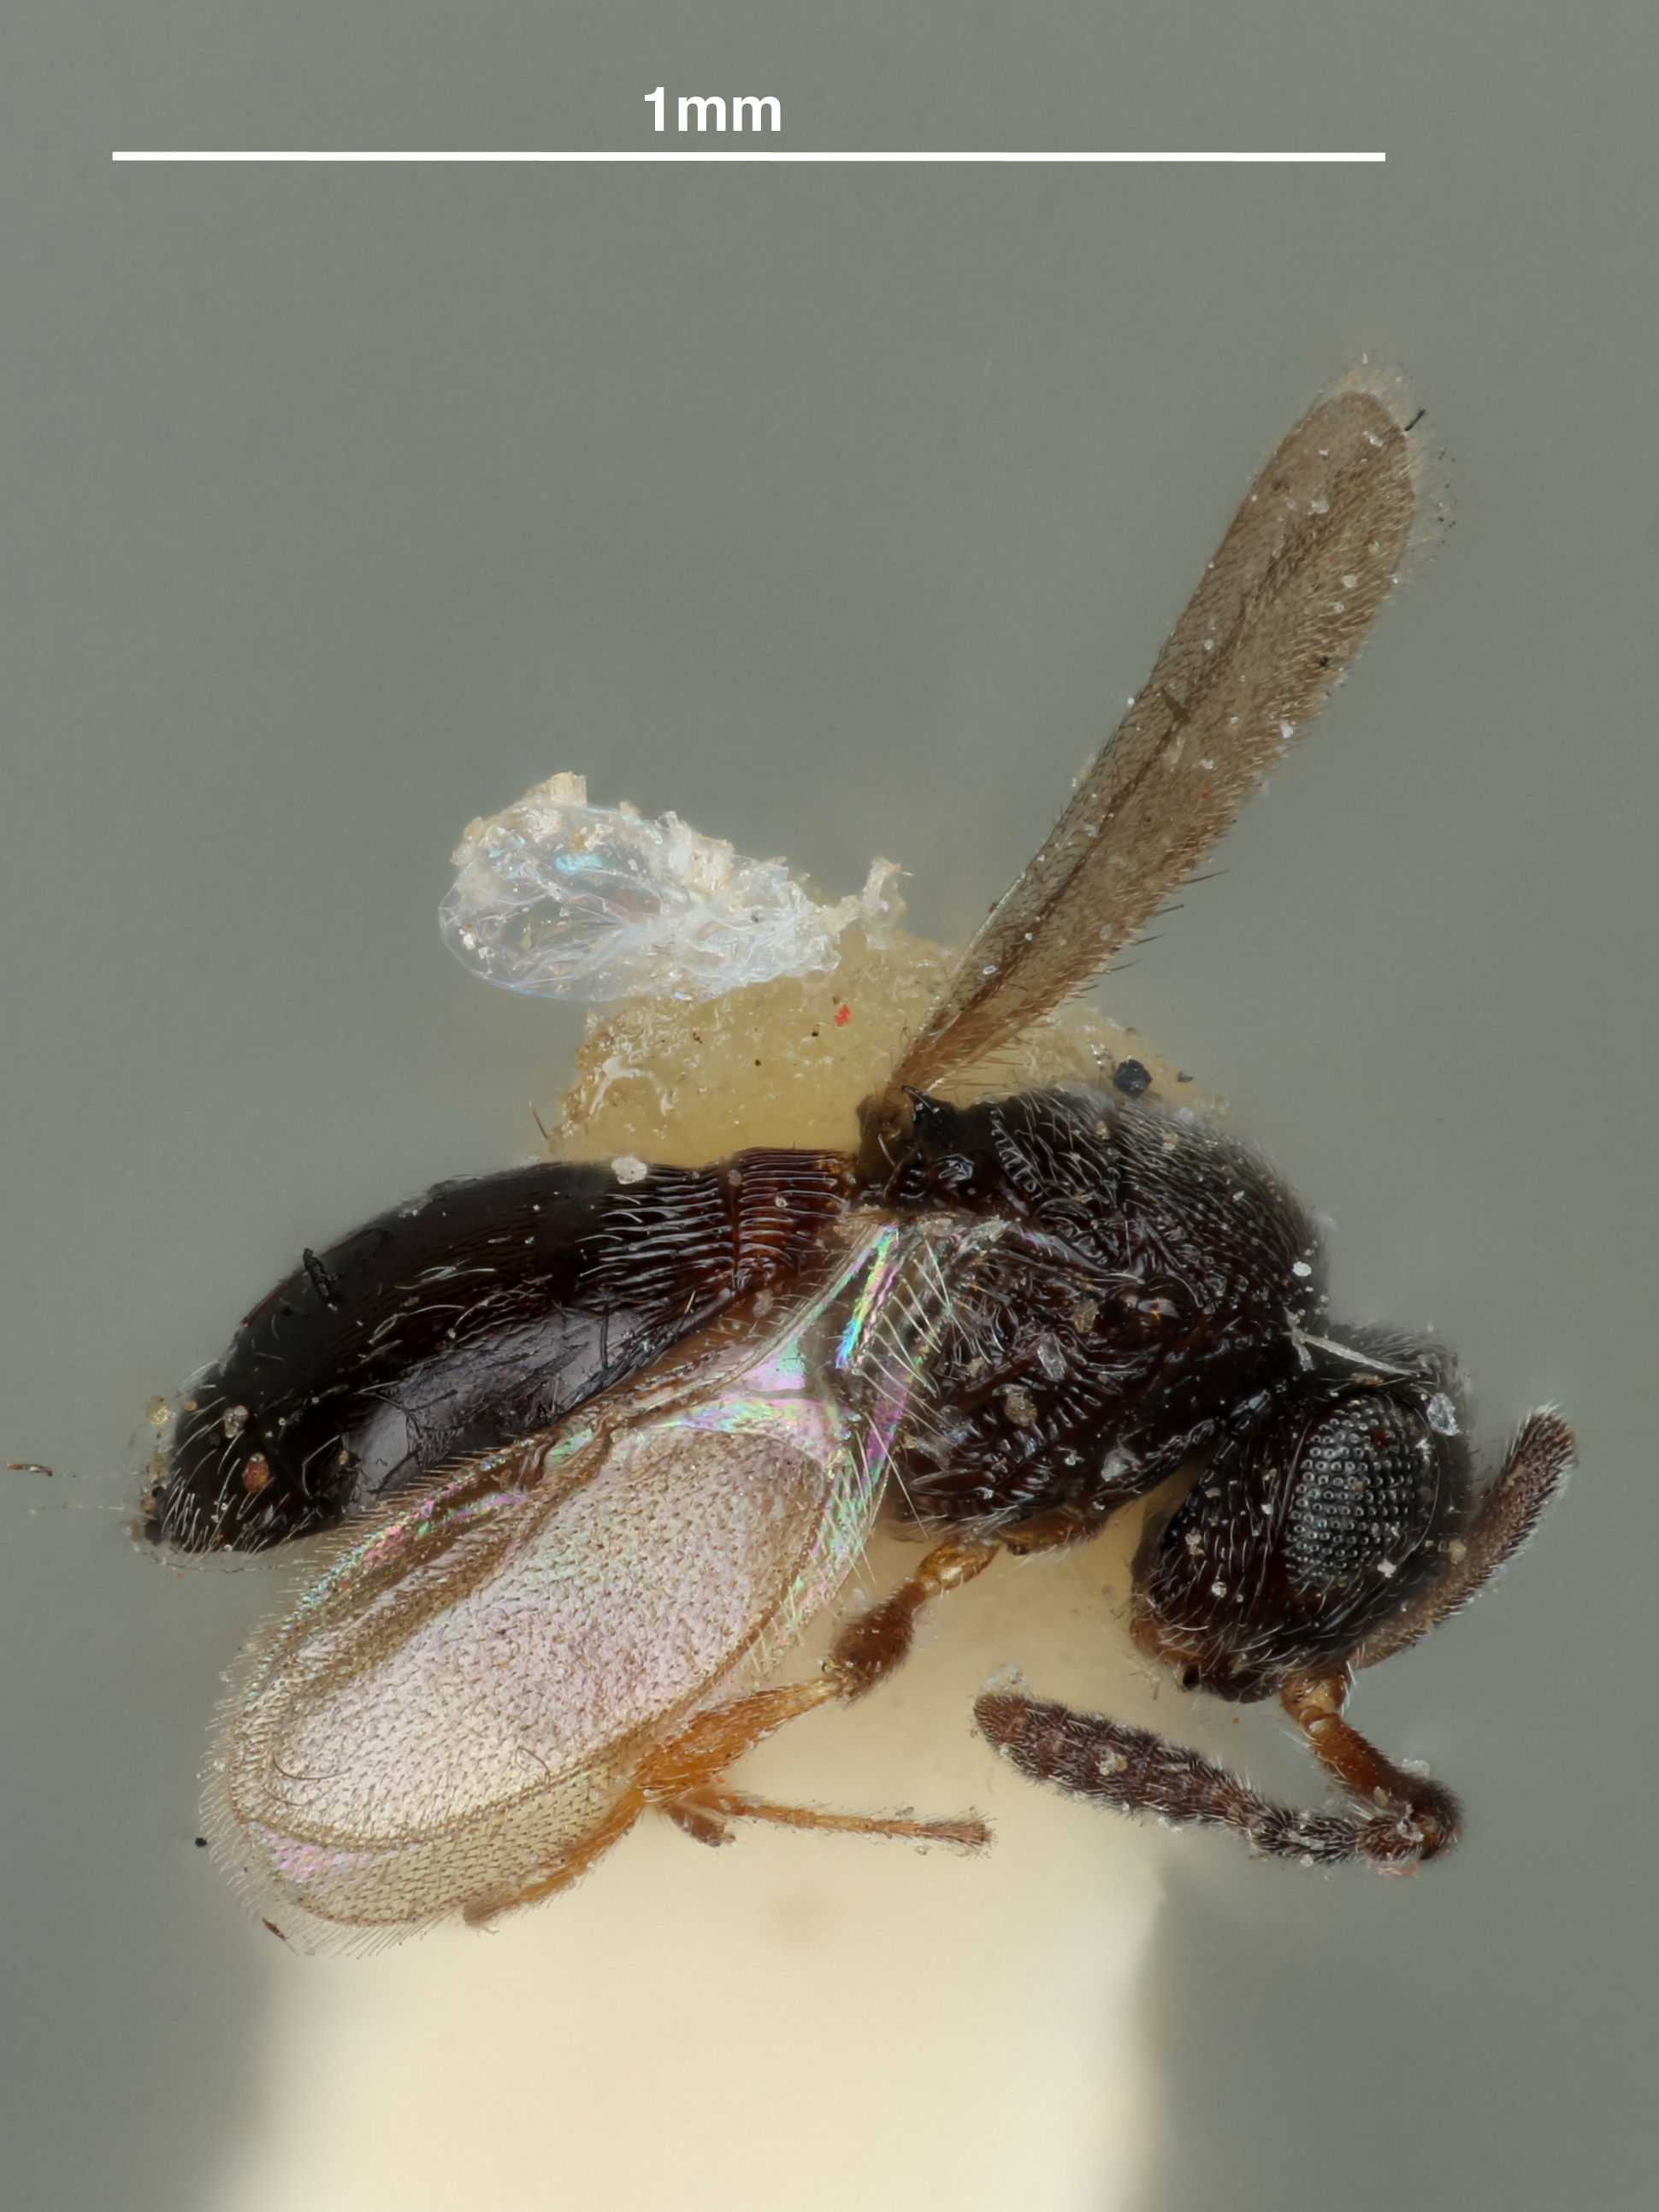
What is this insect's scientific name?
Trimorus rufocinctus
